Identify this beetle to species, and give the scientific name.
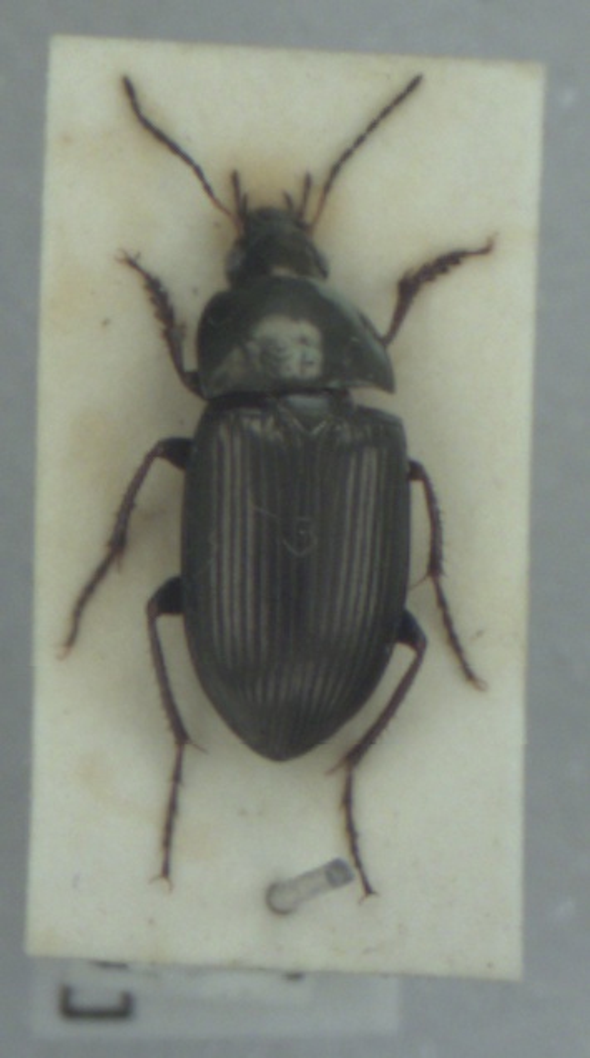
Amara similata
